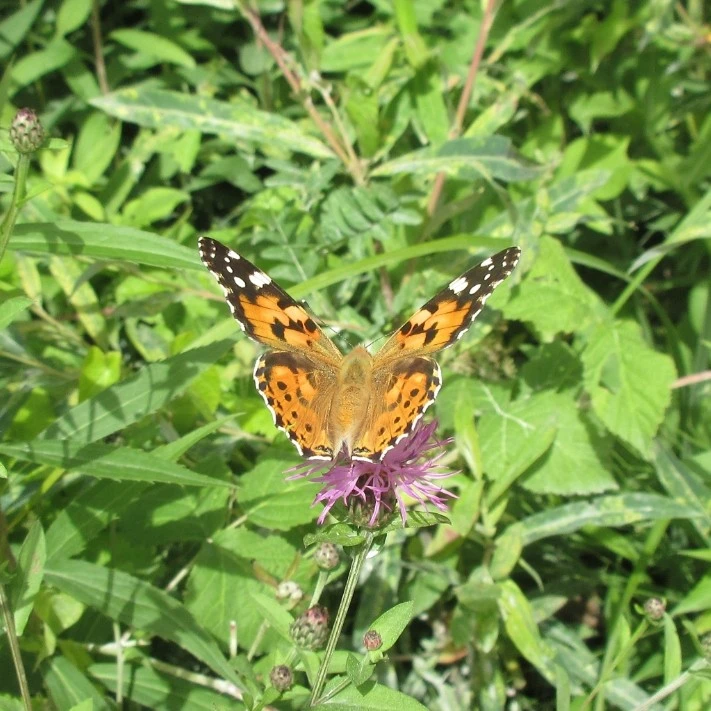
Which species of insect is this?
Vanessa cardui
